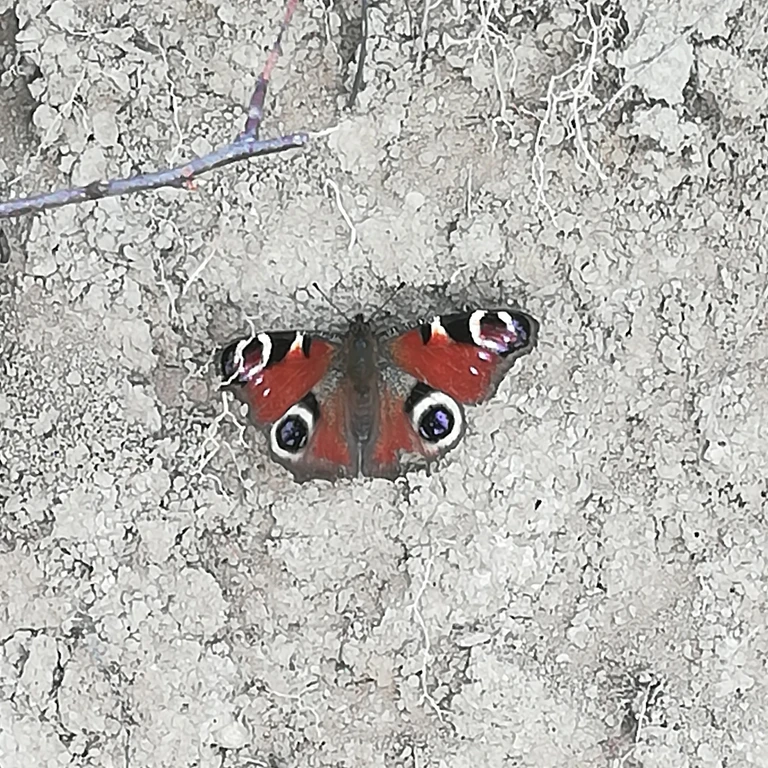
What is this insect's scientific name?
Aglais io
